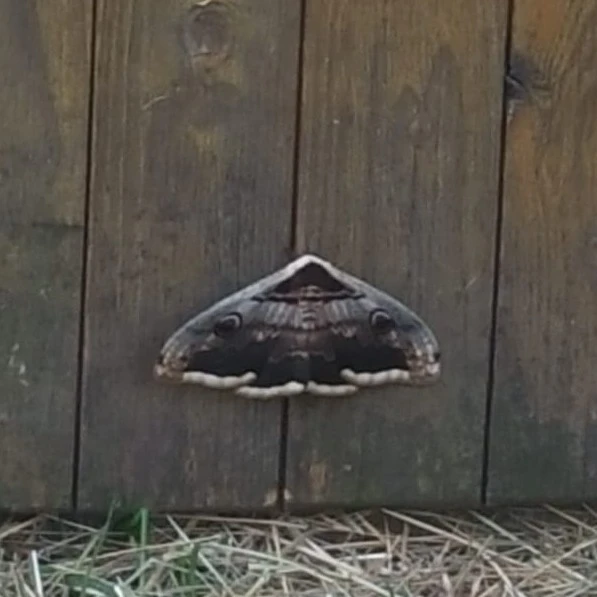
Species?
Saturnia pyri
